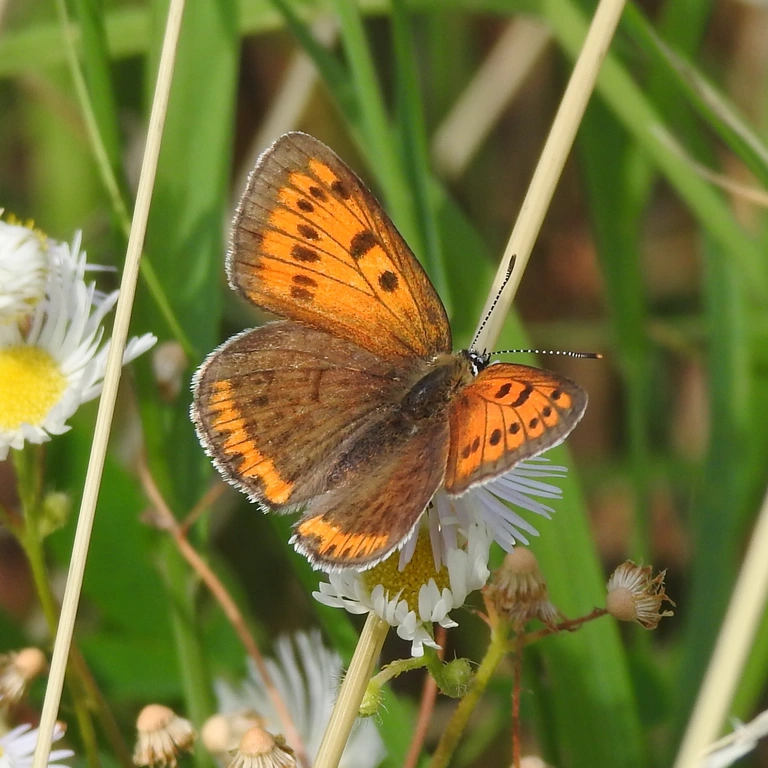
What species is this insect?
Lycaena dispar
